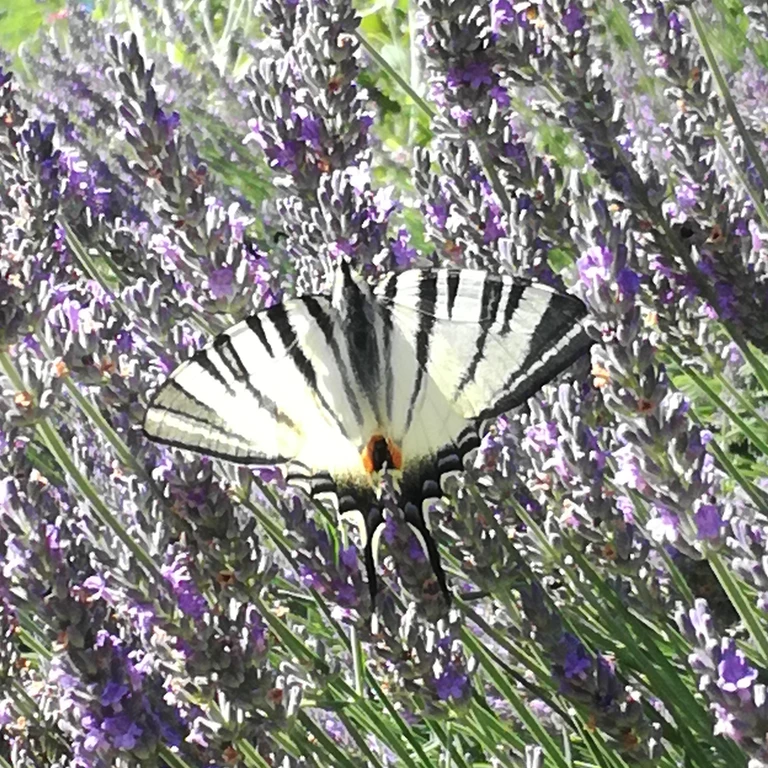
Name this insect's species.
Iphiclides podalirius
